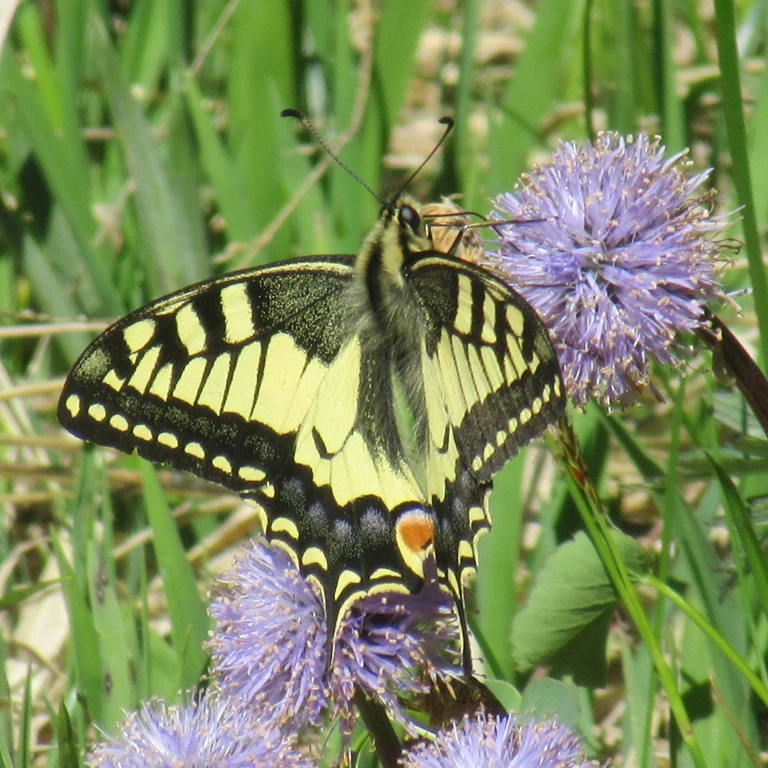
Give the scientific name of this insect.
Papilio machaon
